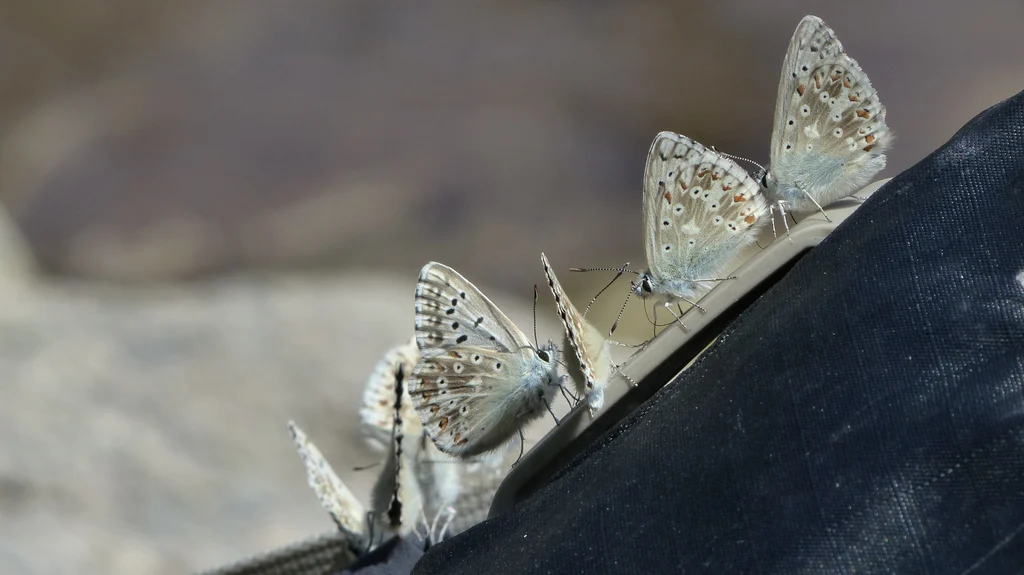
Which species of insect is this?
Lysandra coridon
